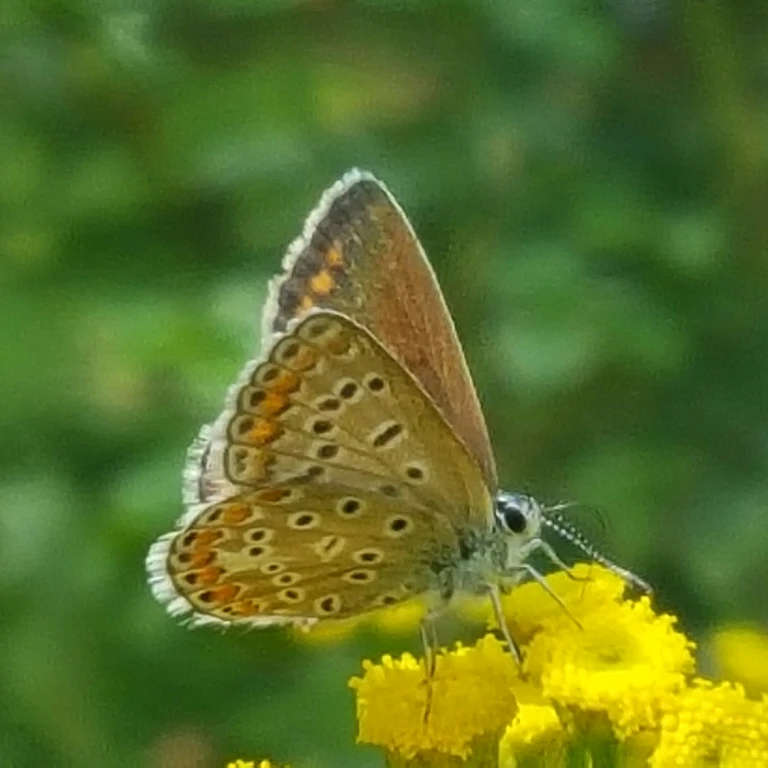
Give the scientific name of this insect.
Polyommatus icarus
